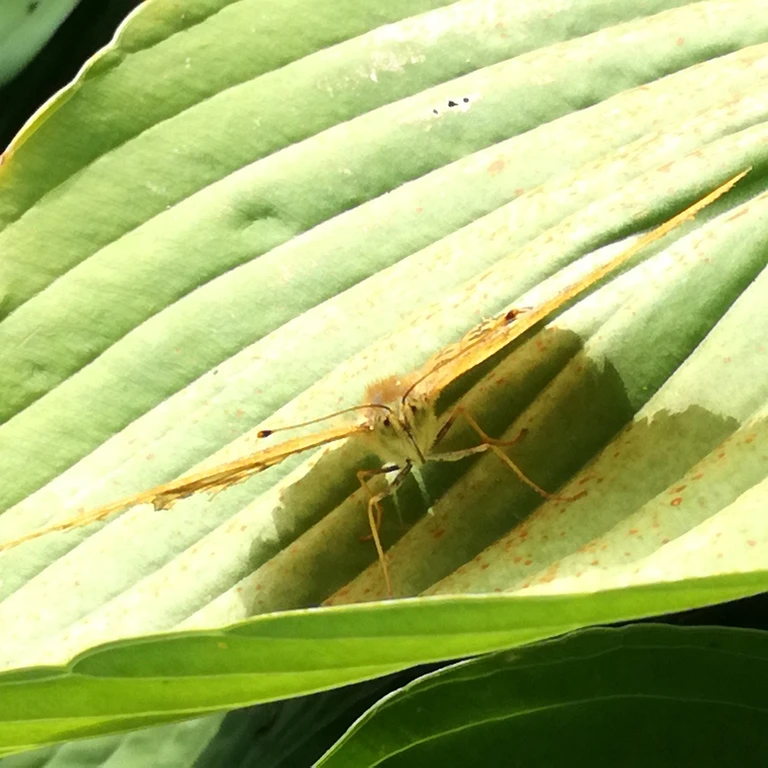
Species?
Argynnis paphia
